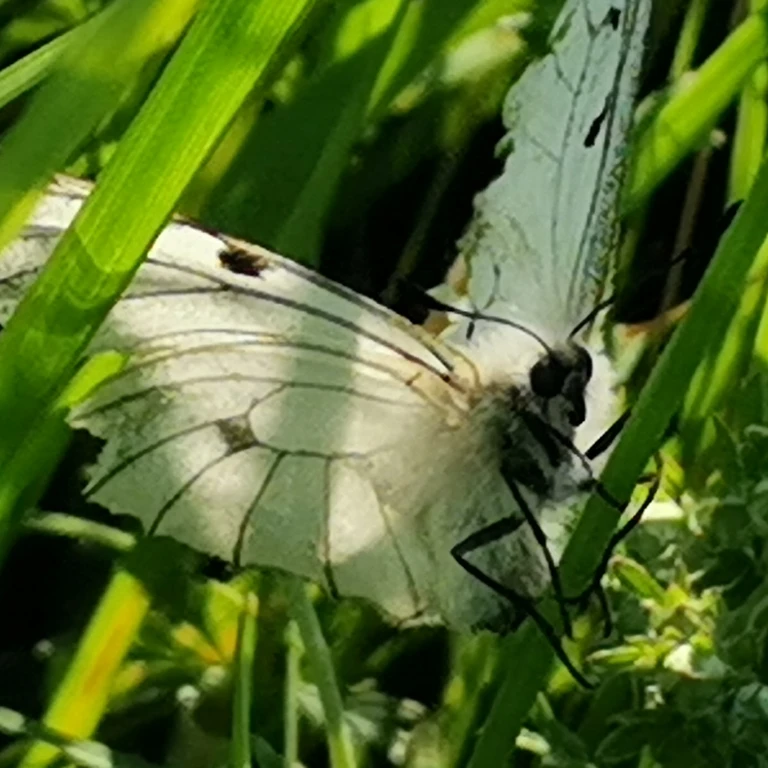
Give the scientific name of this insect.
Parnassius mnemosyne
